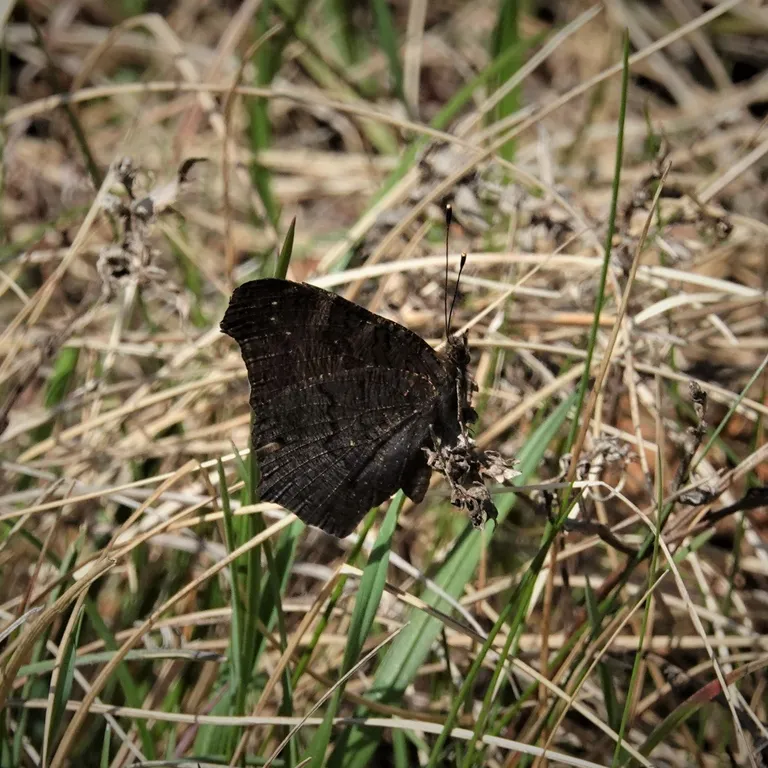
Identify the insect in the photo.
Aglais io
